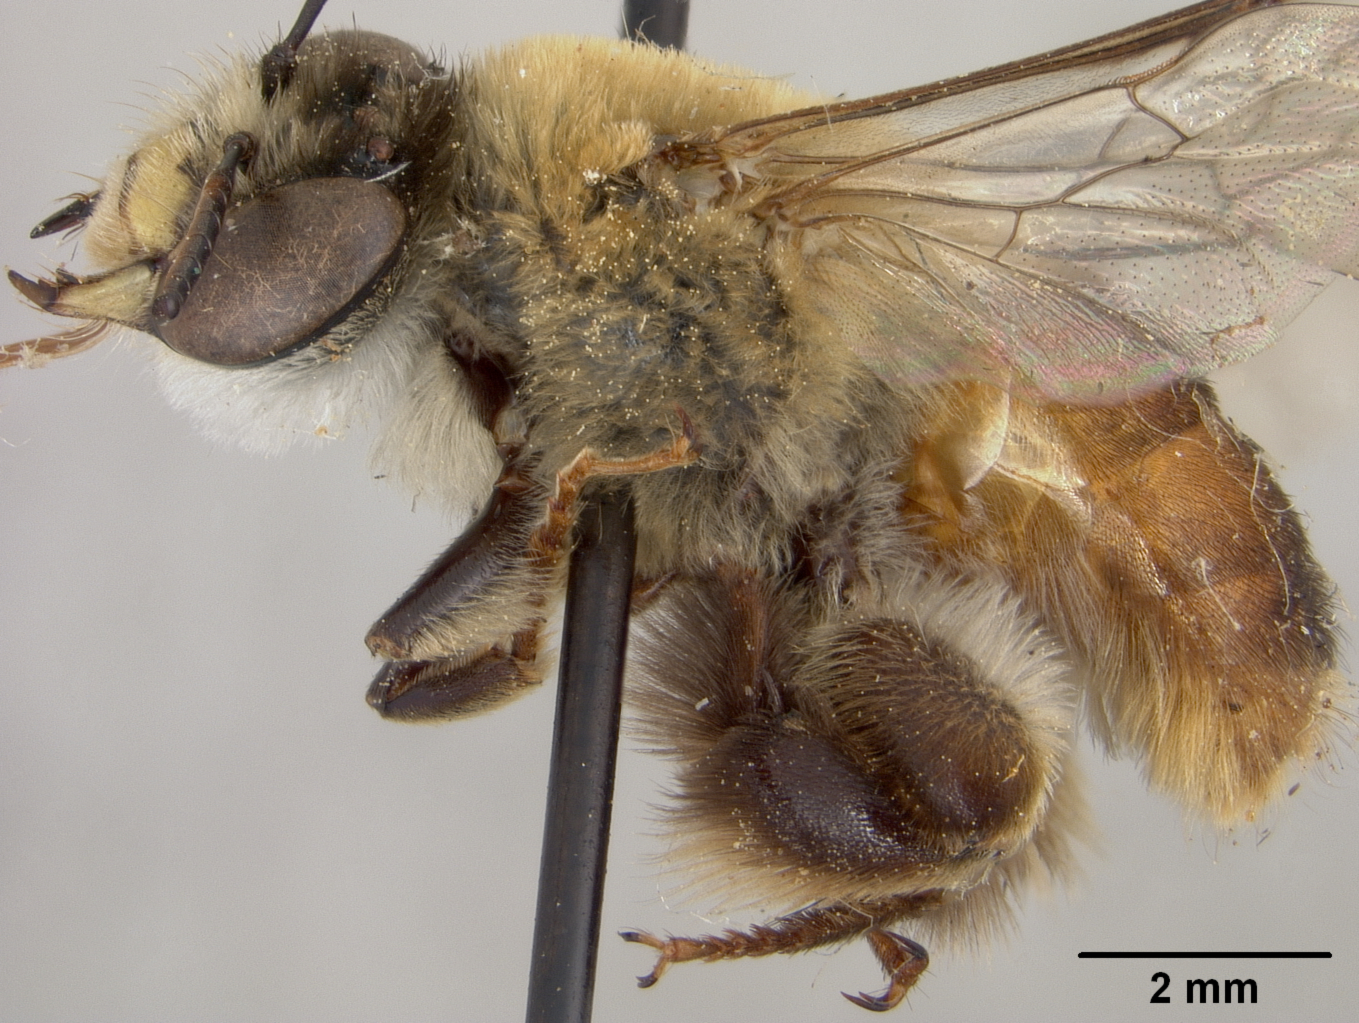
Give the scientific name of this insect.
Centris lanipes
